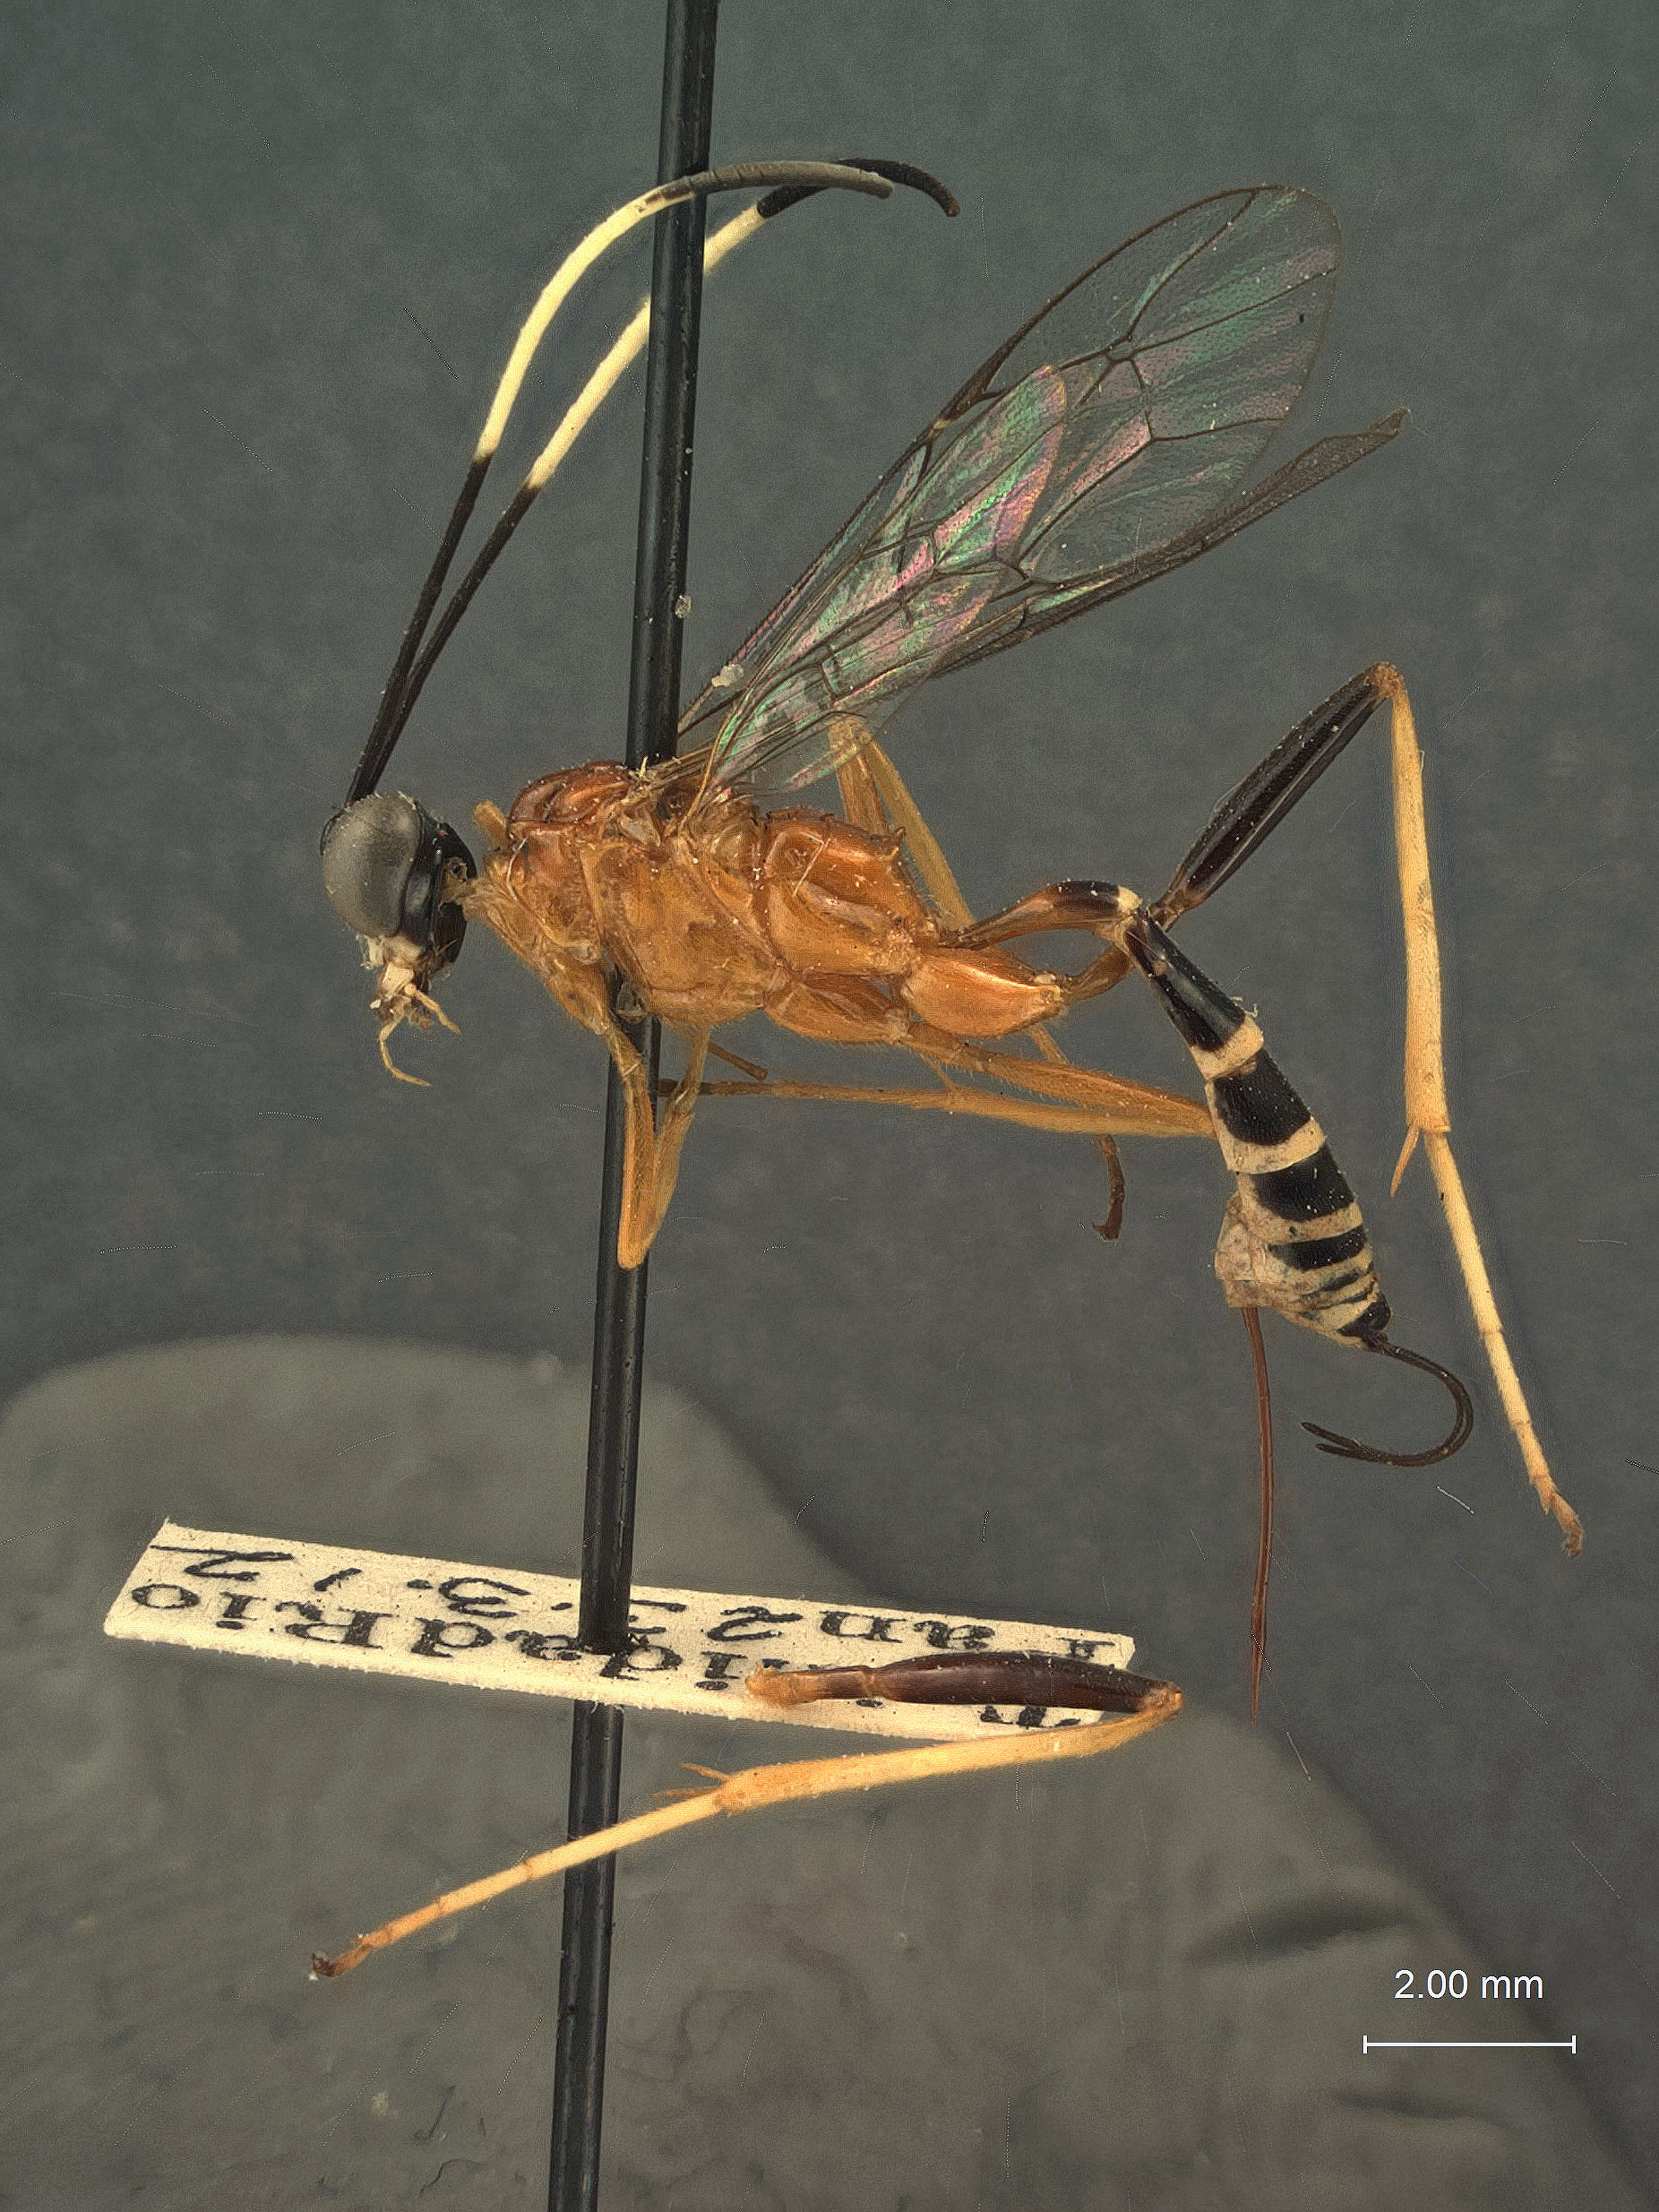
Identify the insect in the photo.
Polycyrtus isthmus
